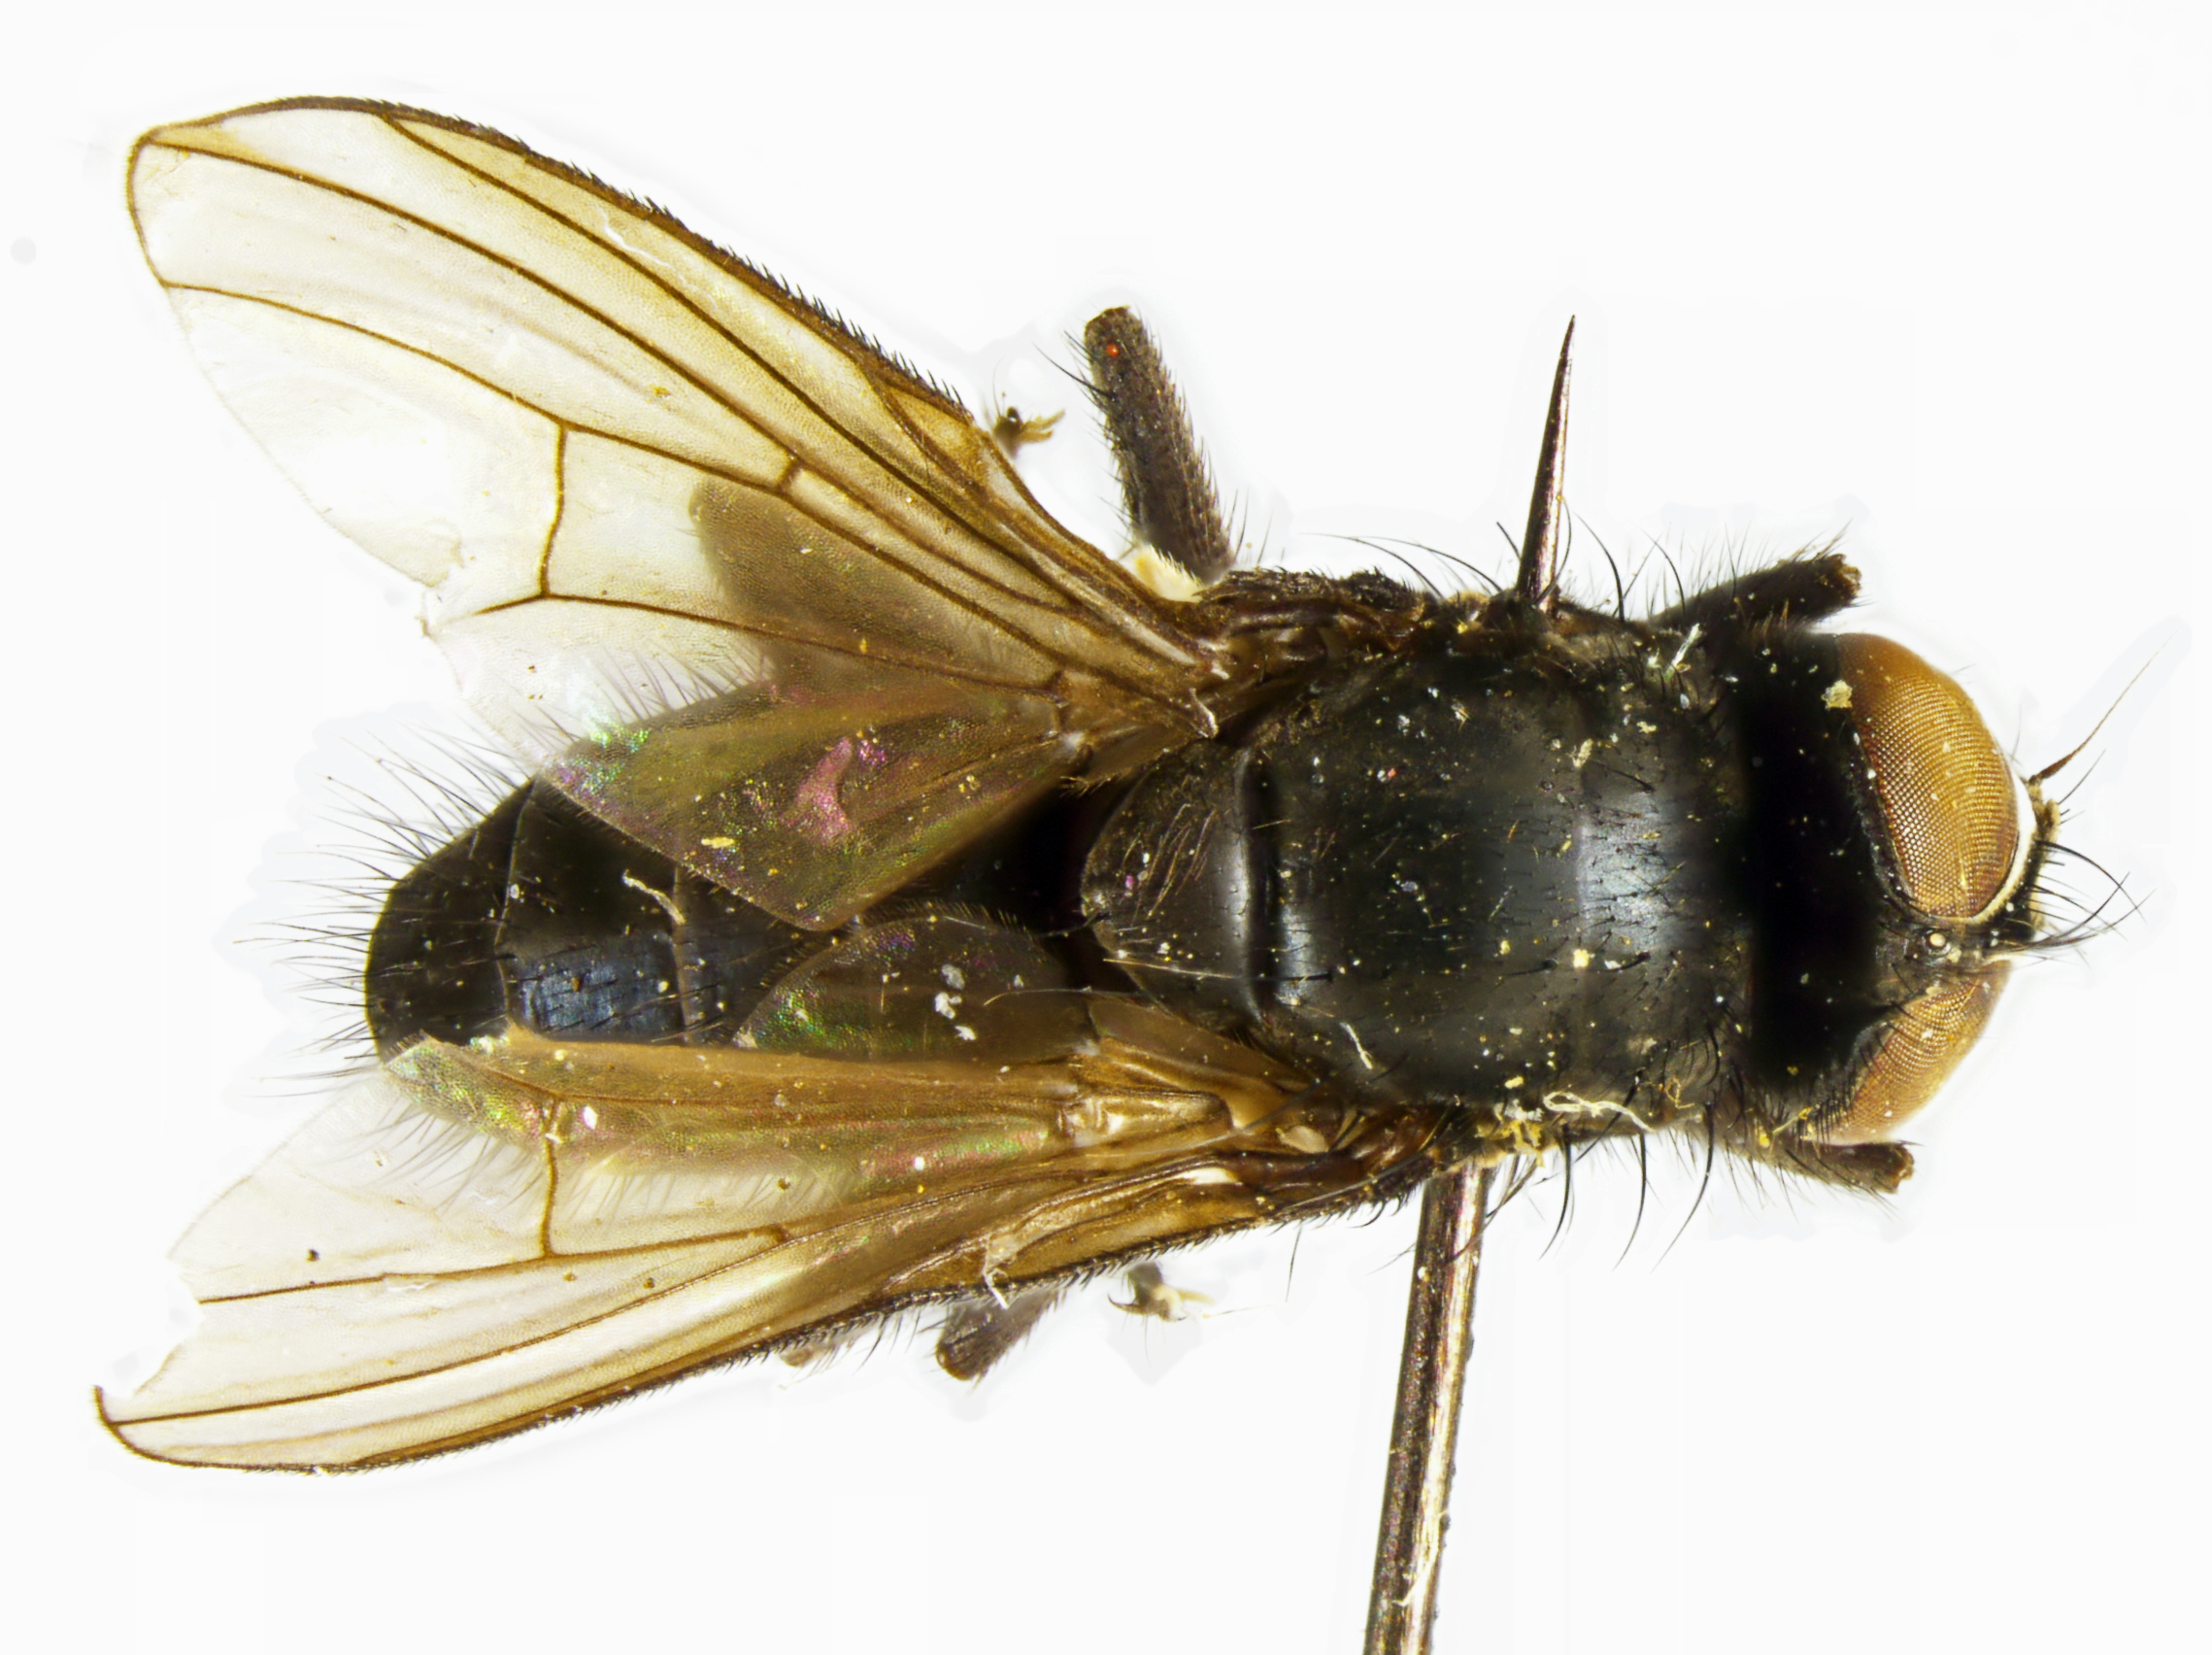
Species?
Spilogona barrowensis
